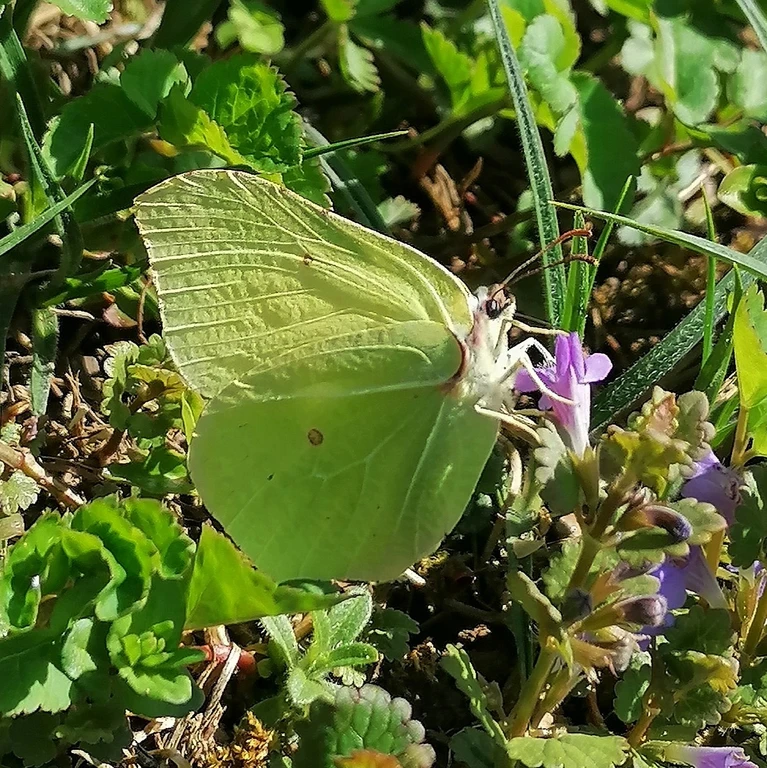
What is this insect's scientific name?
Gonepteryx rhamni
